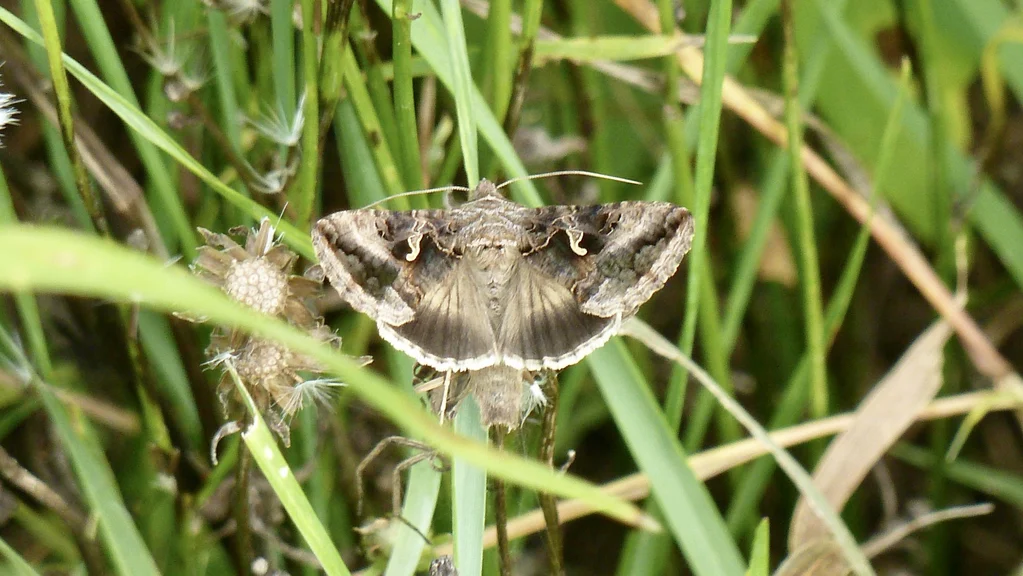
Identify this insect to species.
Autographa gamma
